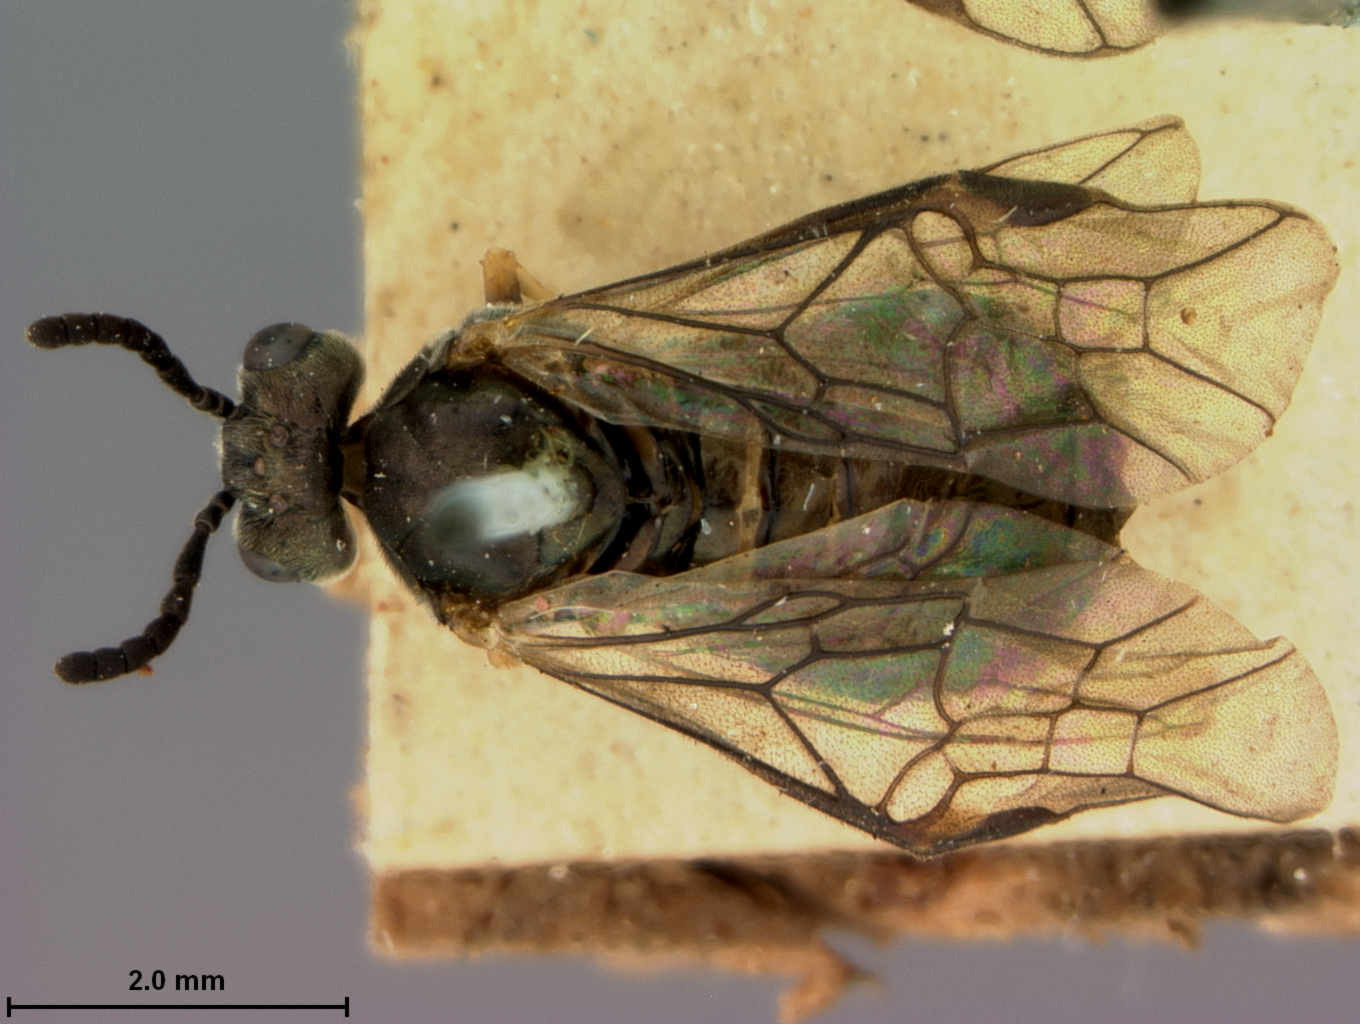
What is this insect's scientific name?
Clarissa anomocera
